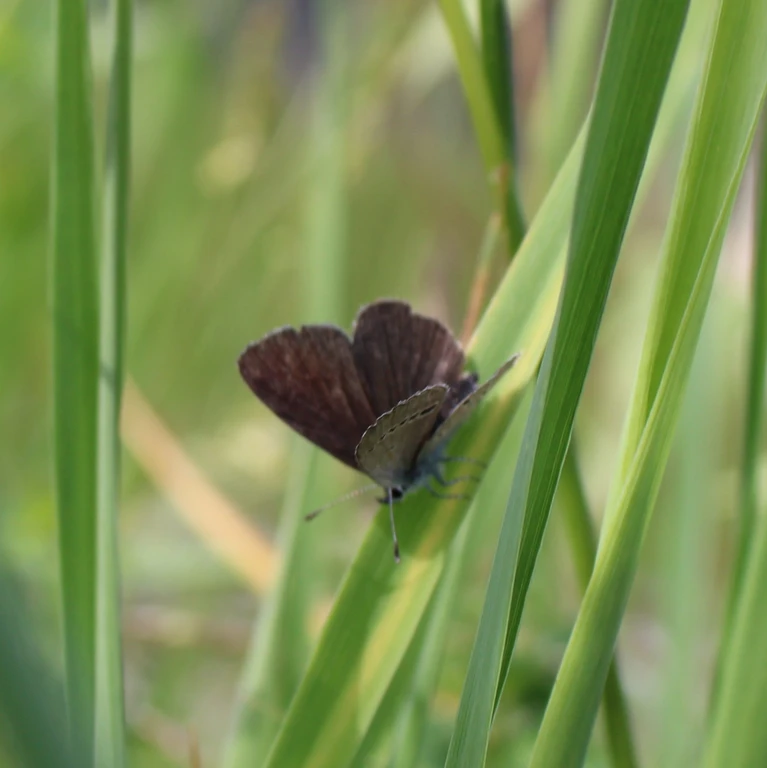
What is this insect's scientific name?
Cupido minimus
